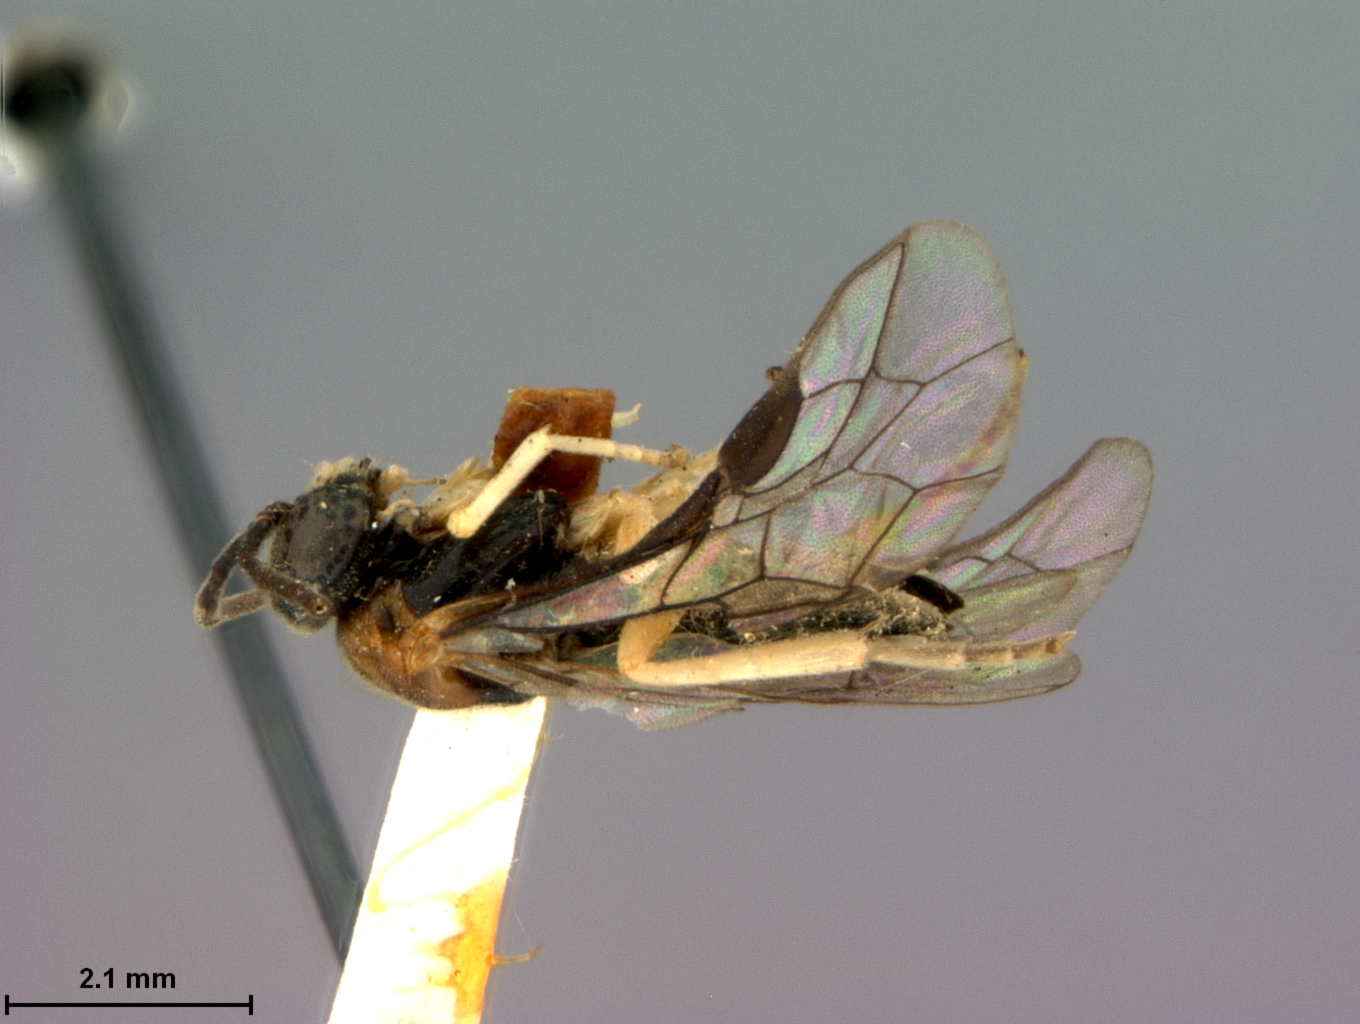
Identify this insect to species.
Paracharactus leucopodus
